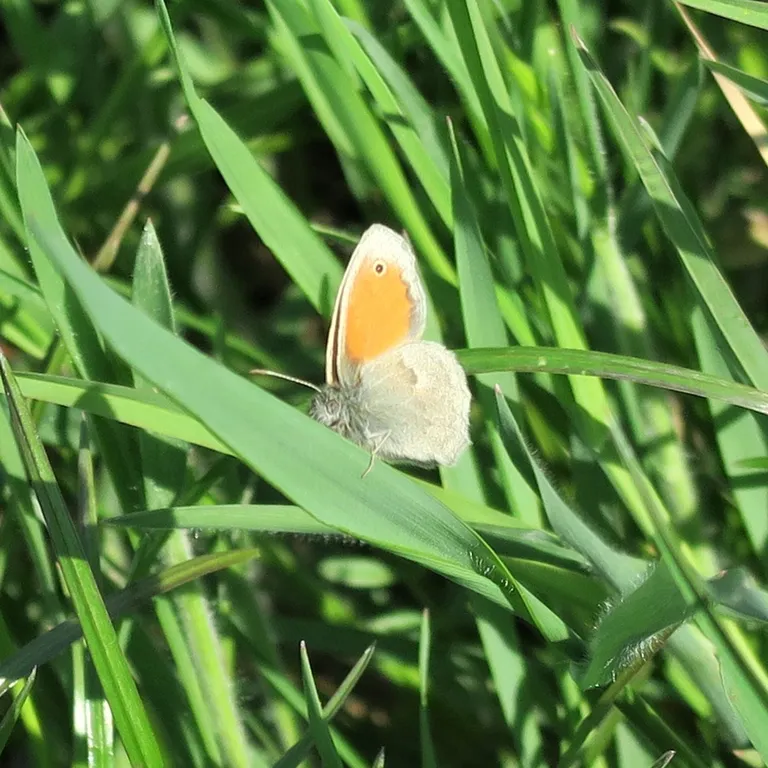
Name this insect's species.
Coenonympha pamphilus
